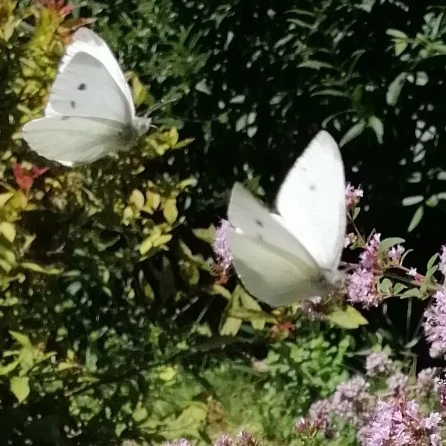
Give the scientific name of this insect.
Pieris rapae
